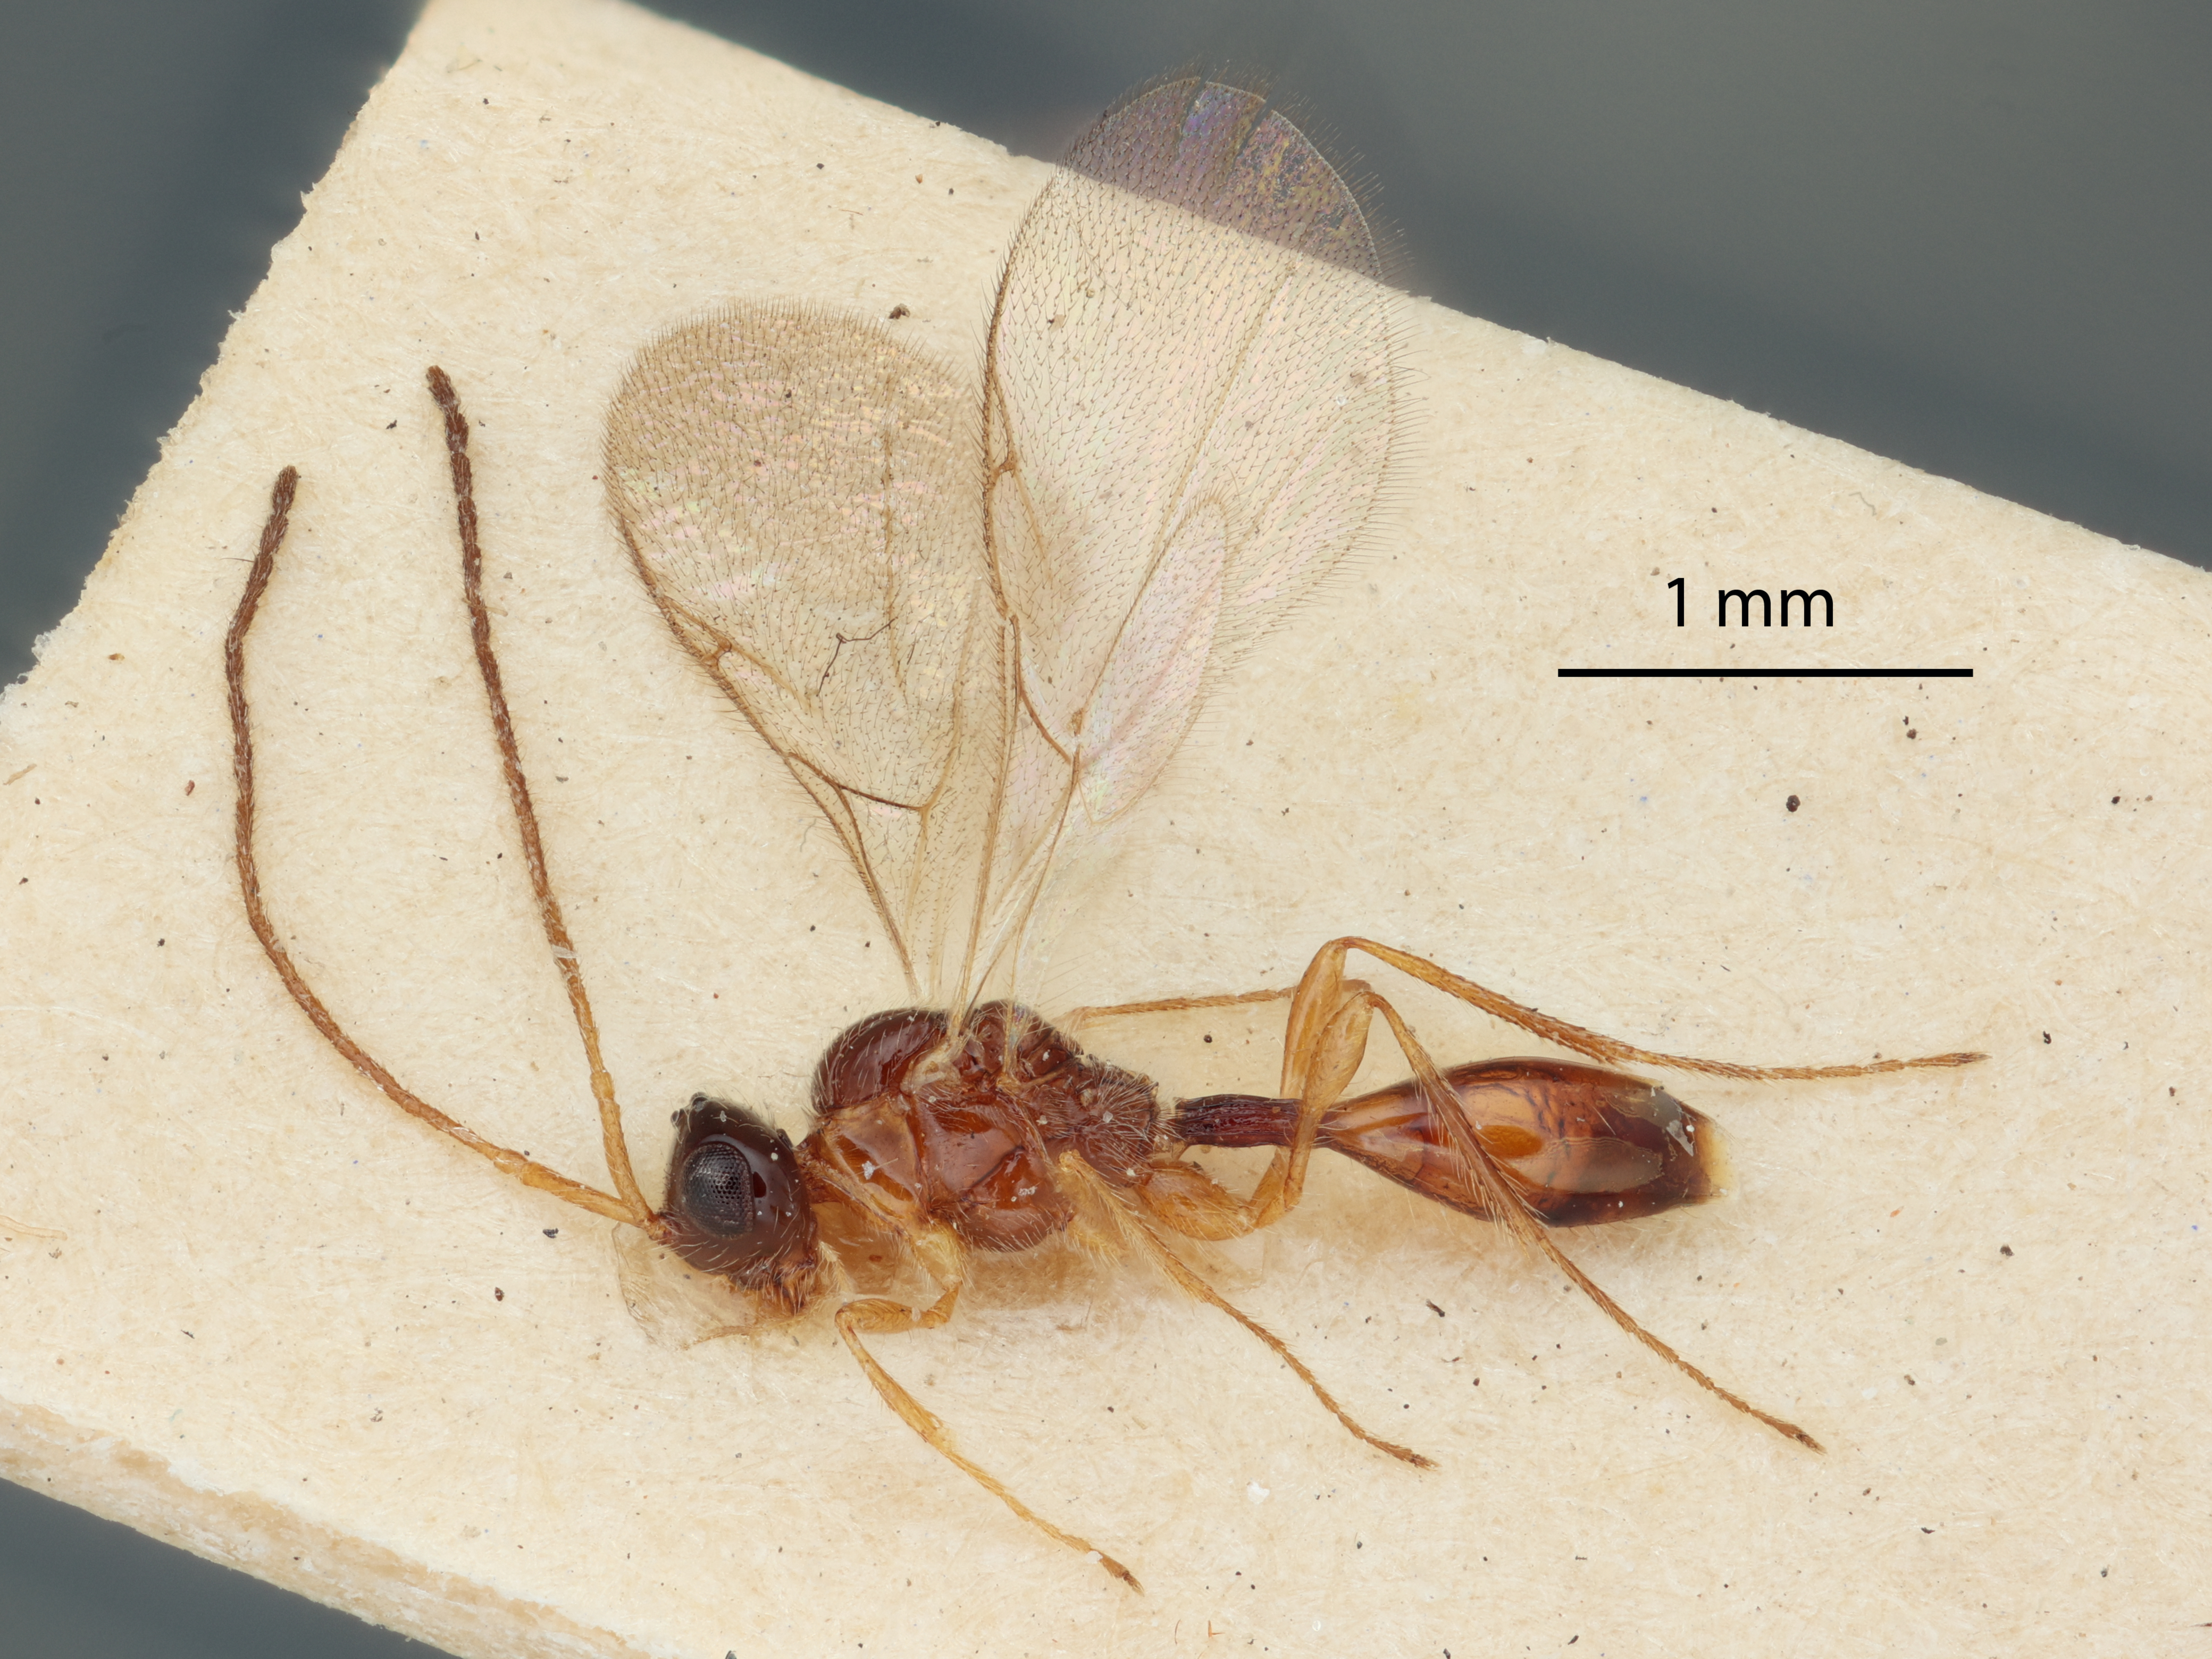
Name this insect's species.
Cinelaptus fragilis
